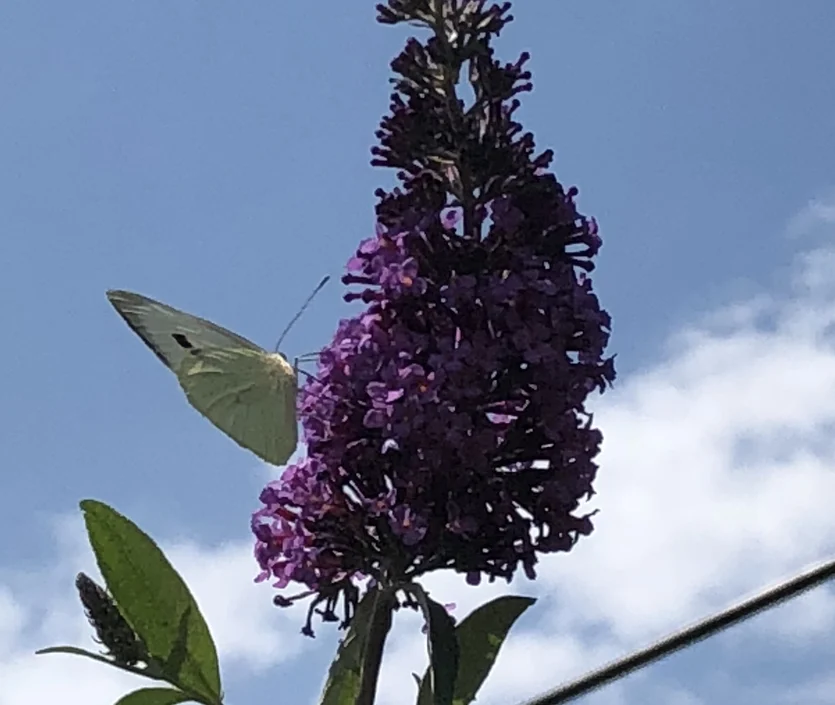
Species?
Pieris brassicae
